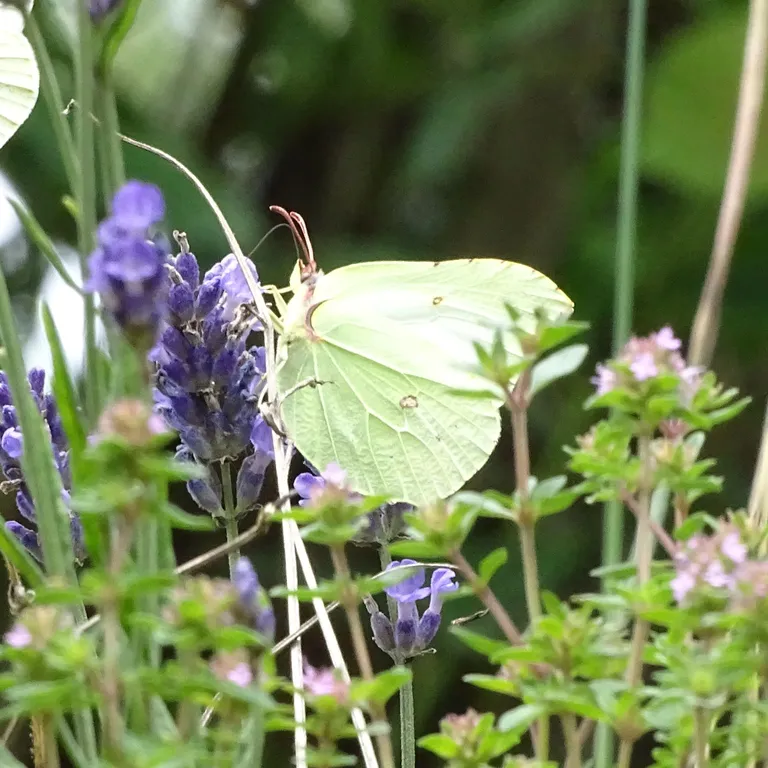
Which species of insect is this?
Gonepteryx rhamni
